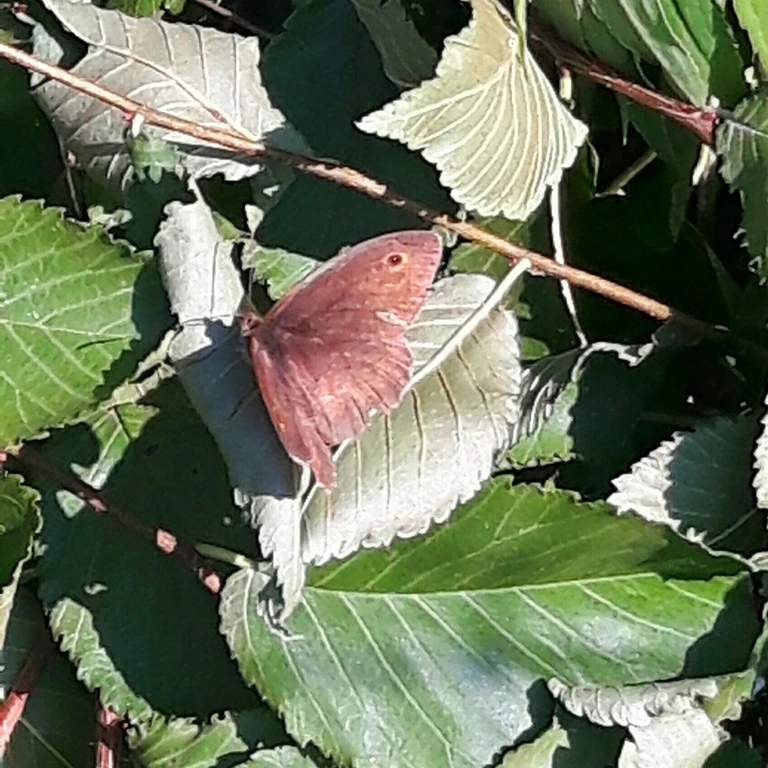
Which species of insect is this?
Maniola jurtina
